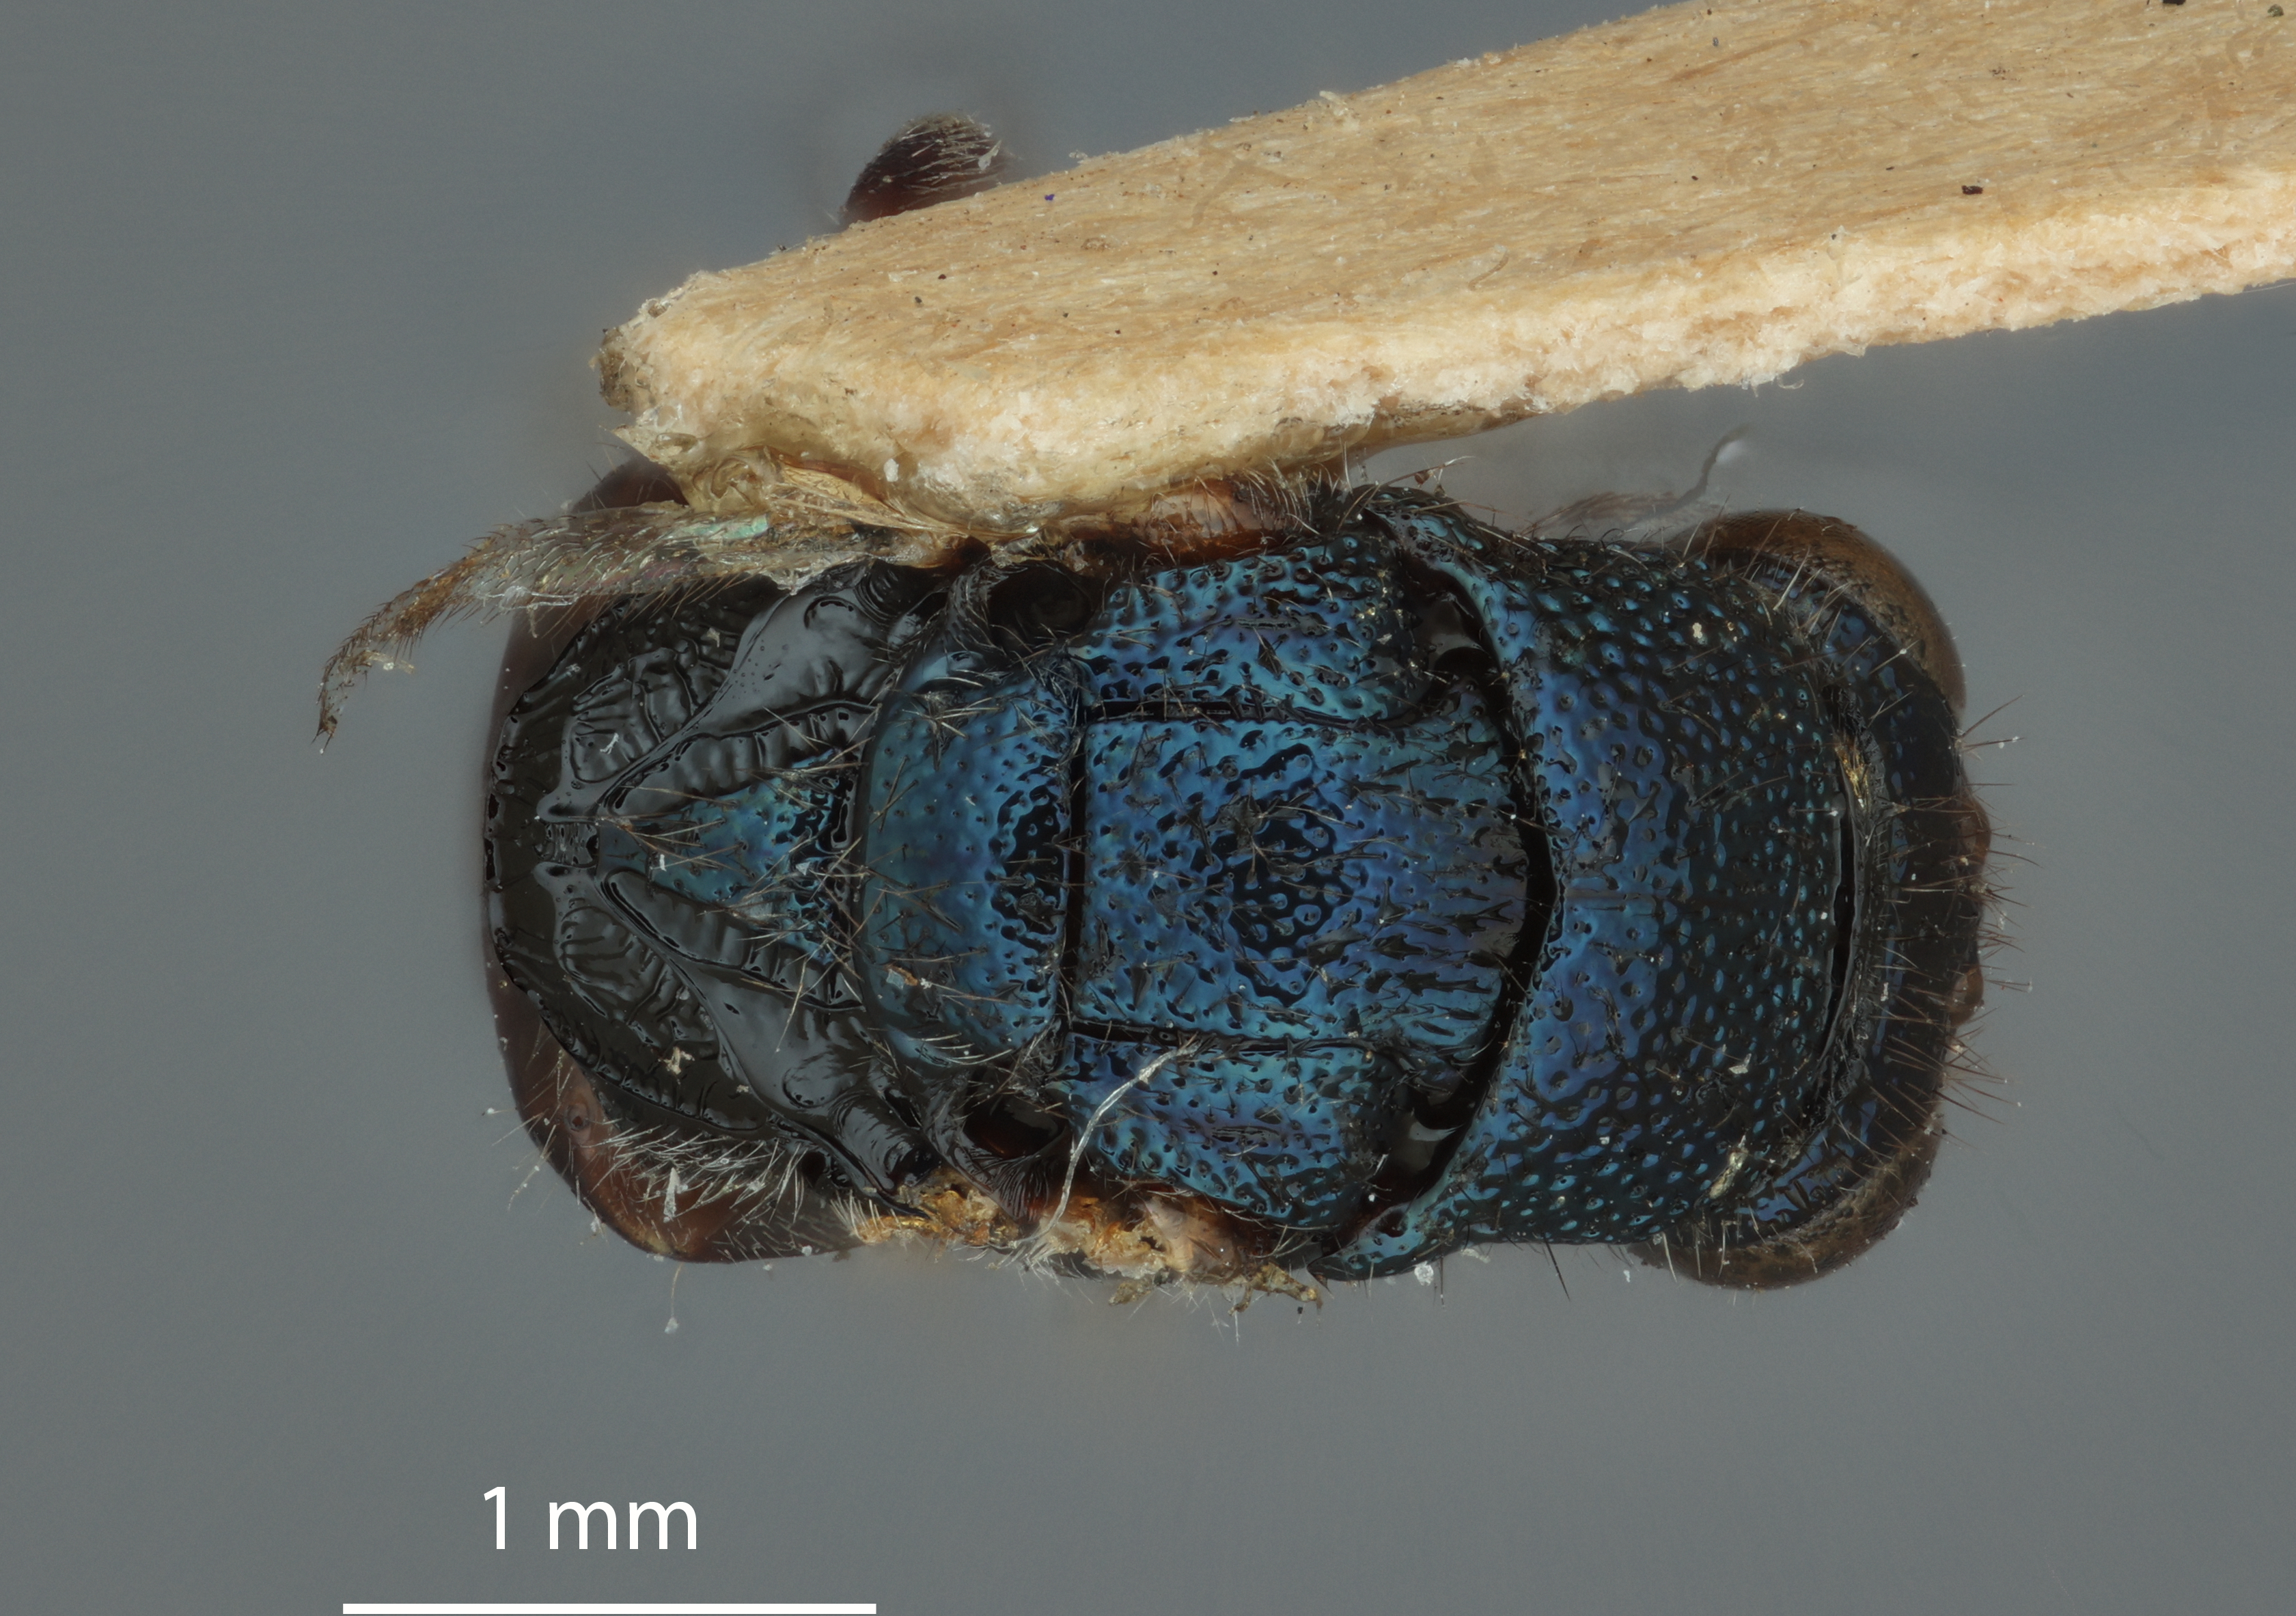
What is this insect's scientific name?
Rohweria metallica
